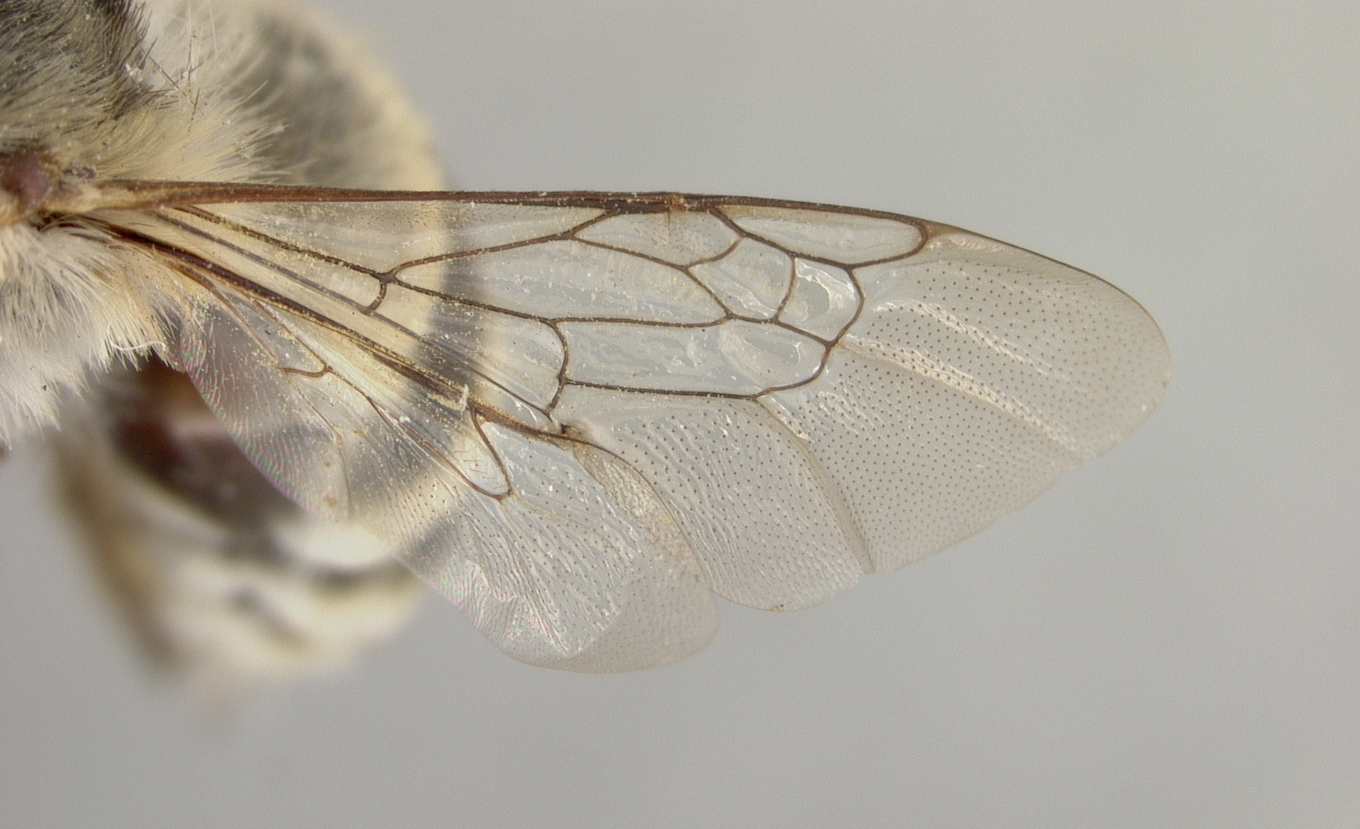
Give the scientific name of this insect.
Podalirius alamosanus
